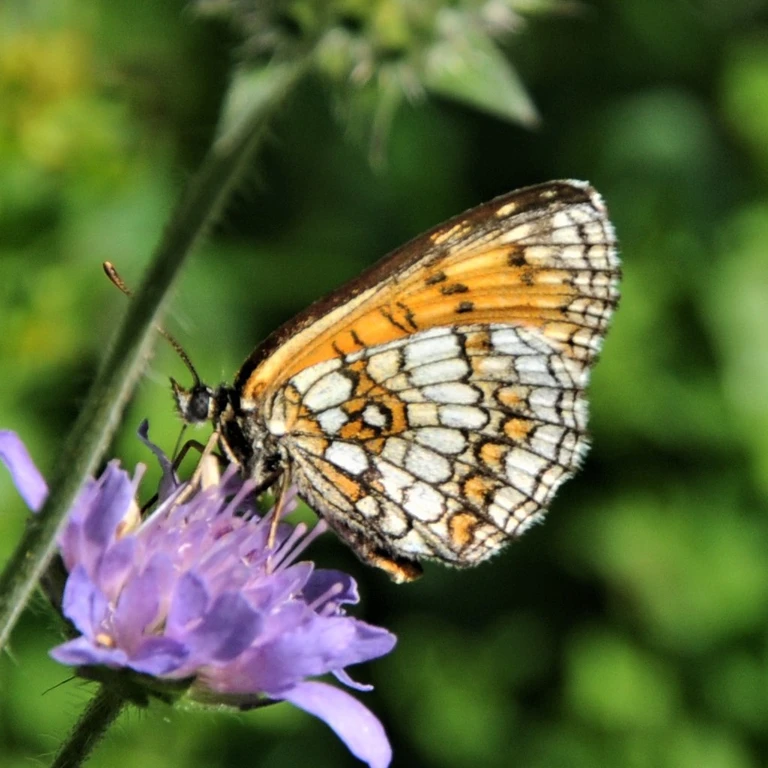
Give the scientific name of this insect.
Melitaea athalia
